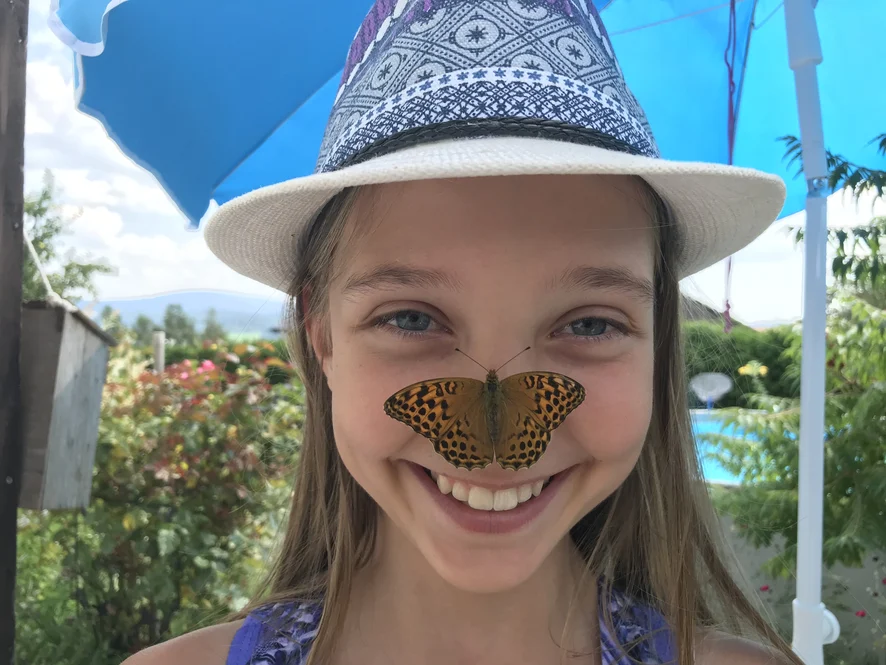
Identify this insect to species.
Argynnis paphia
